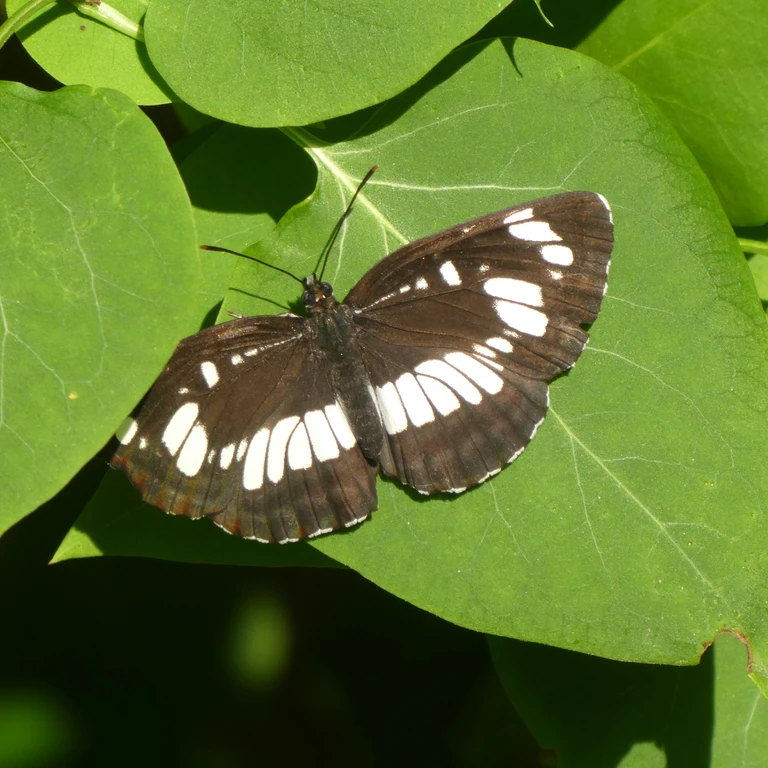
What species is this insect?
Neptis rivularis
